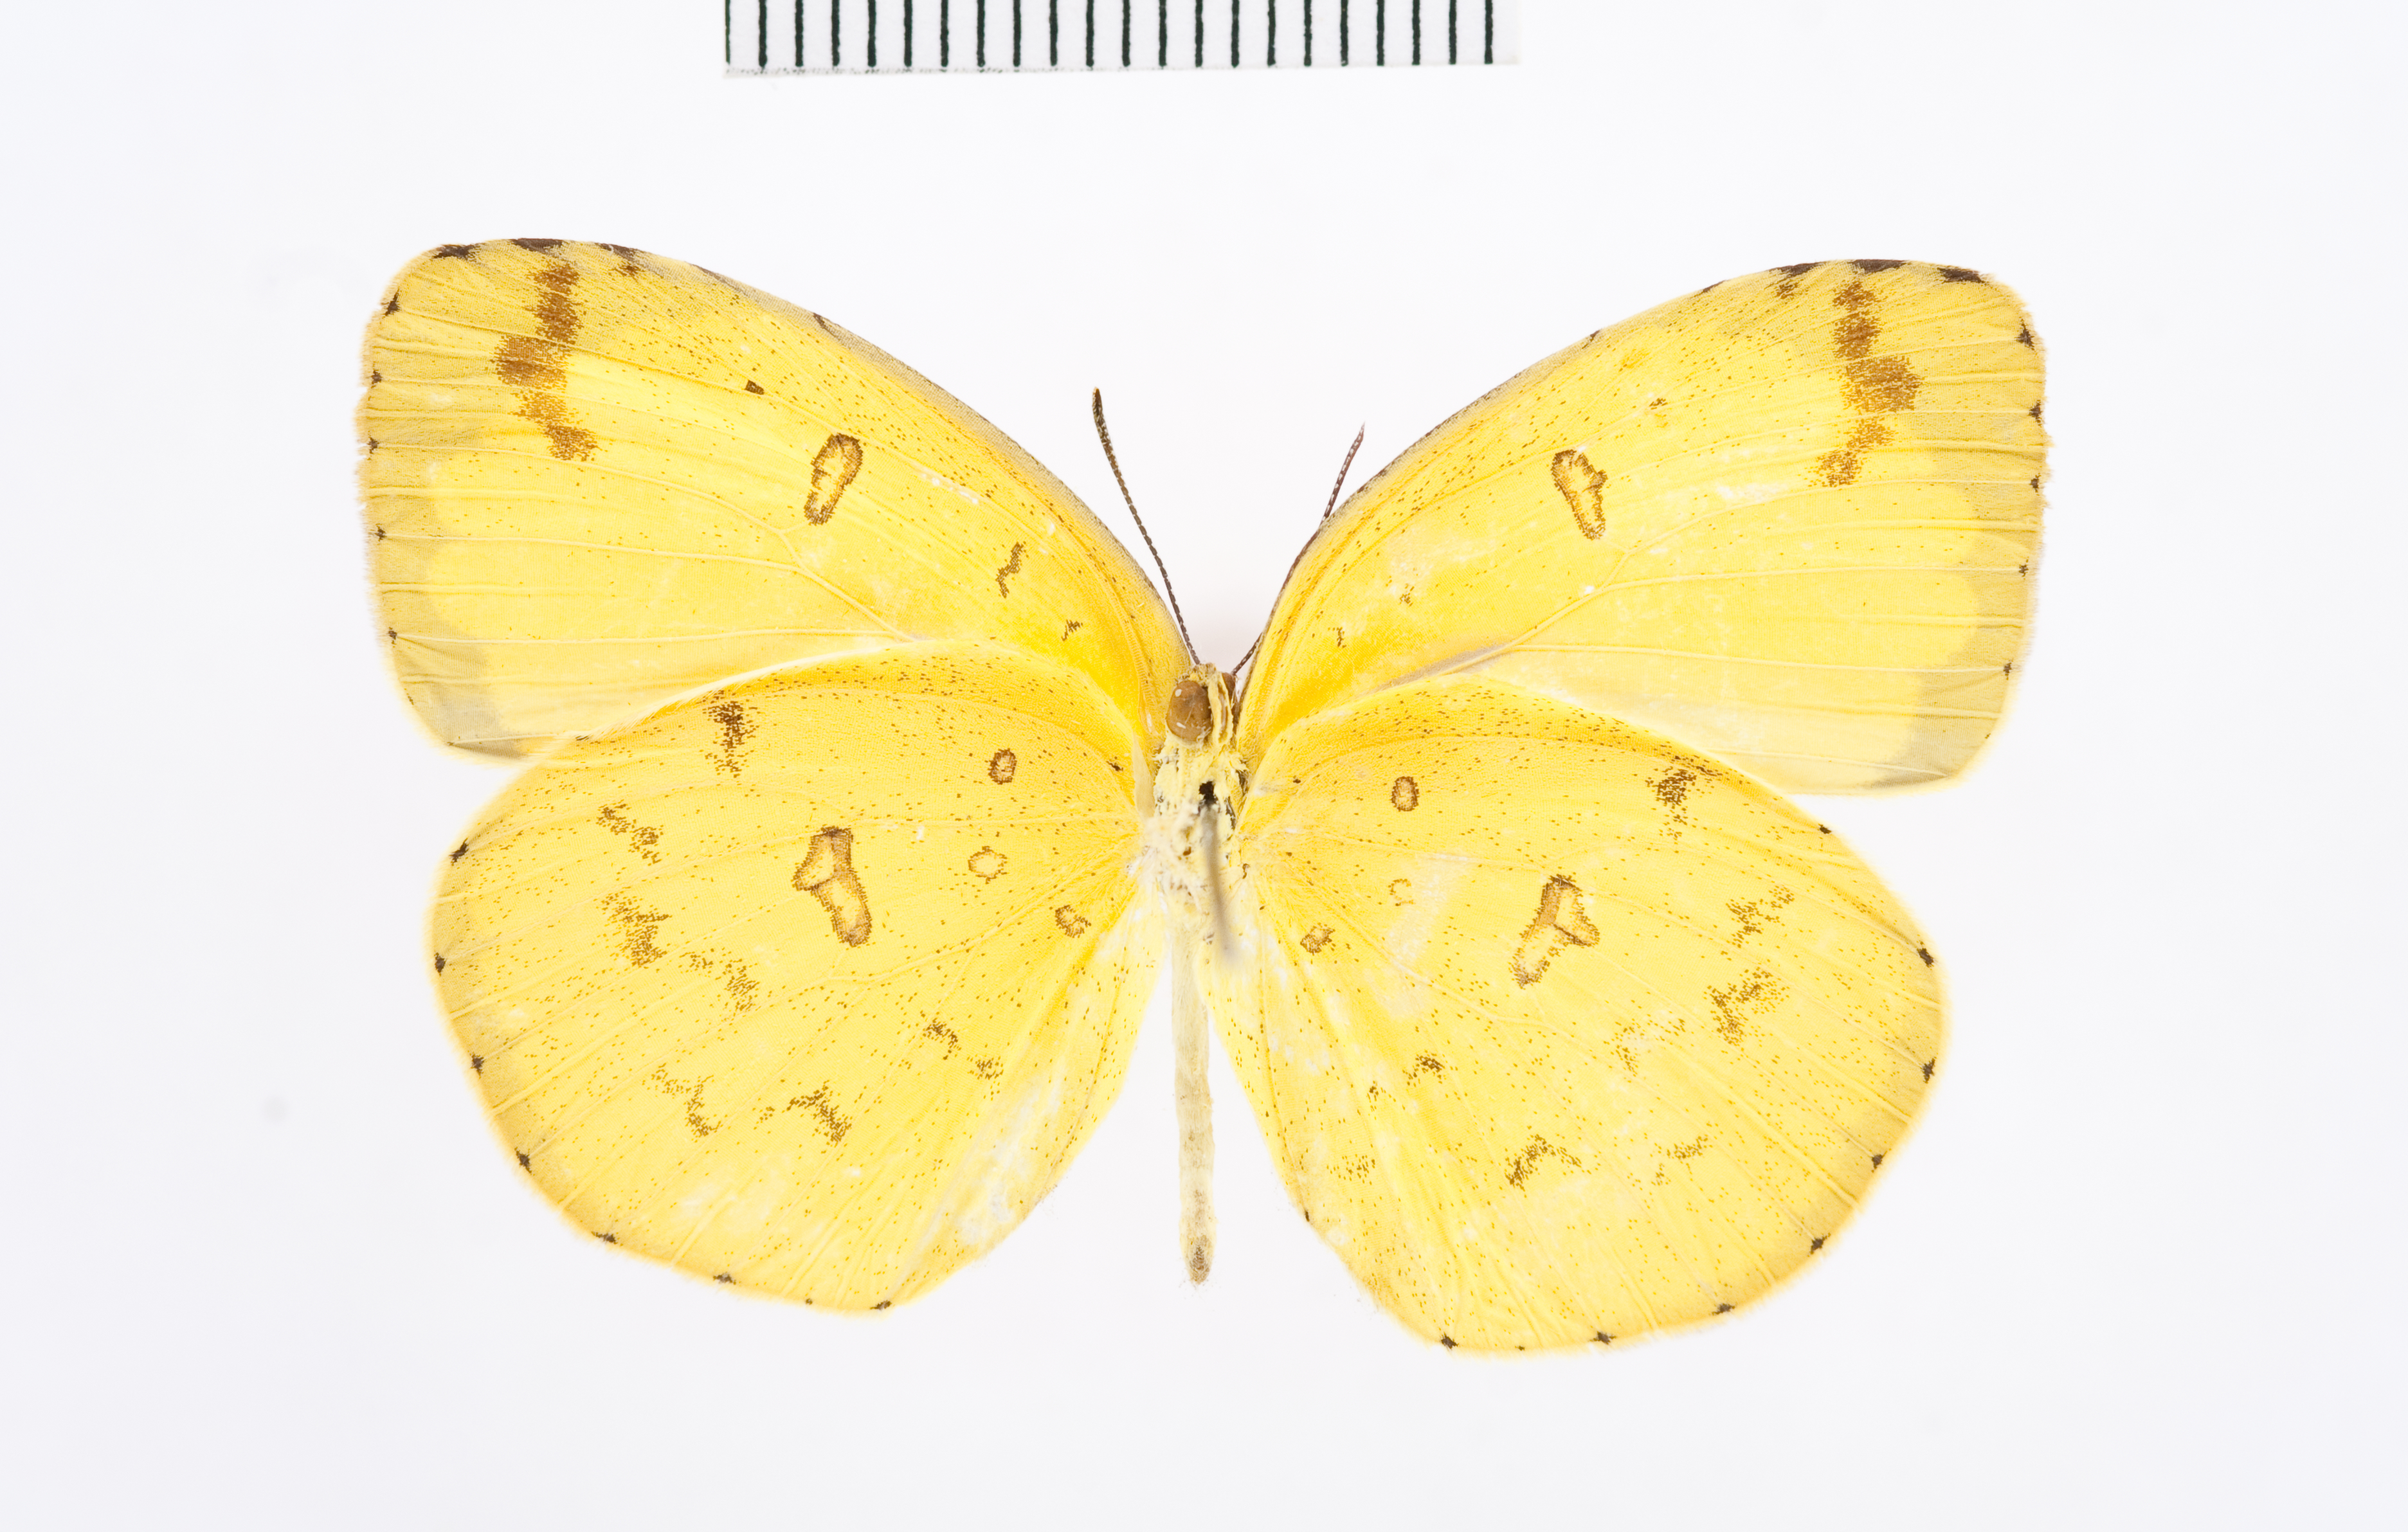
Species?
Eurema hecabe
